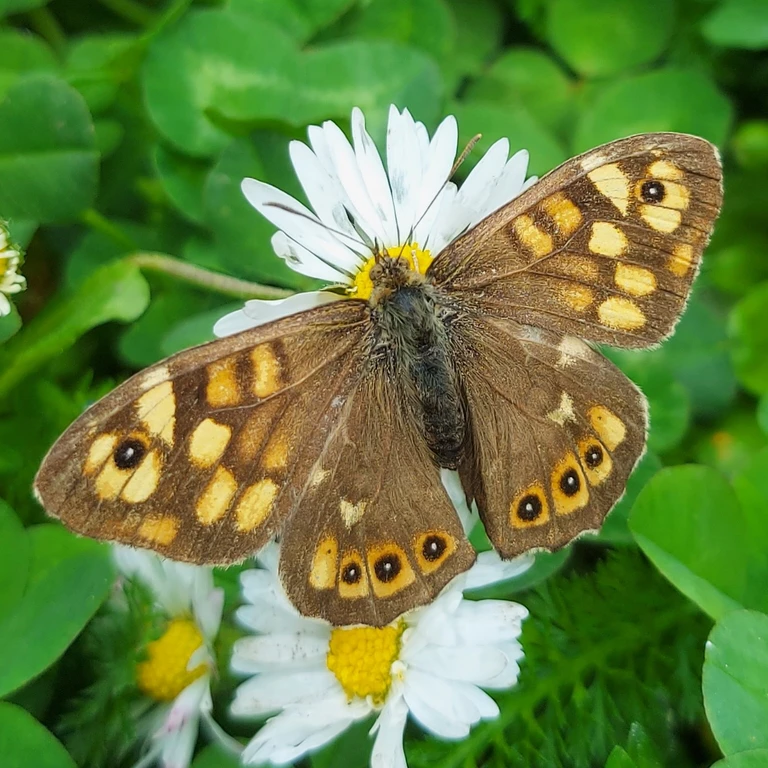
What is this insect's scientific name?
Pararge aegeria
